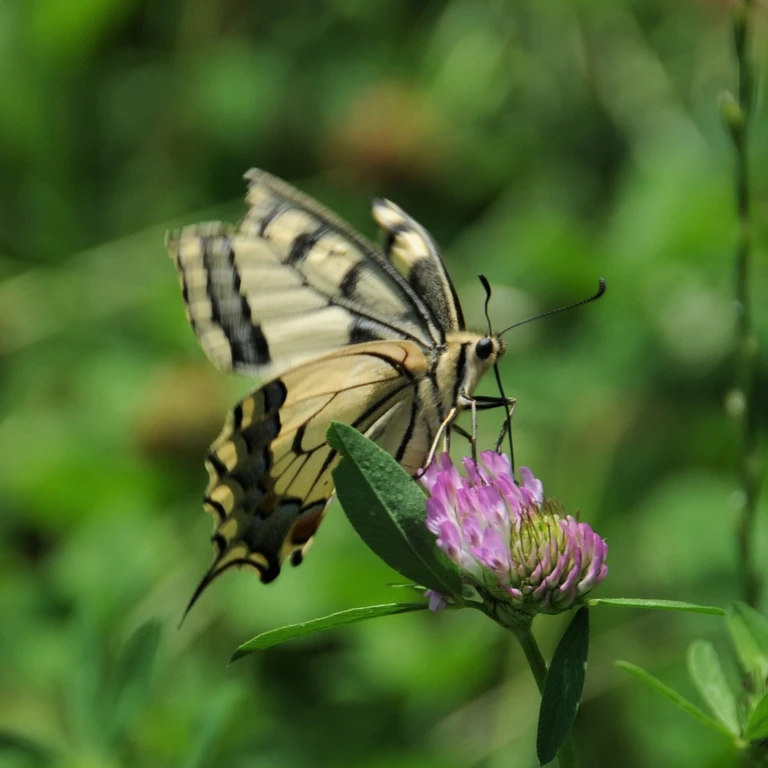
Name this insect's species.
Papilio machaon
